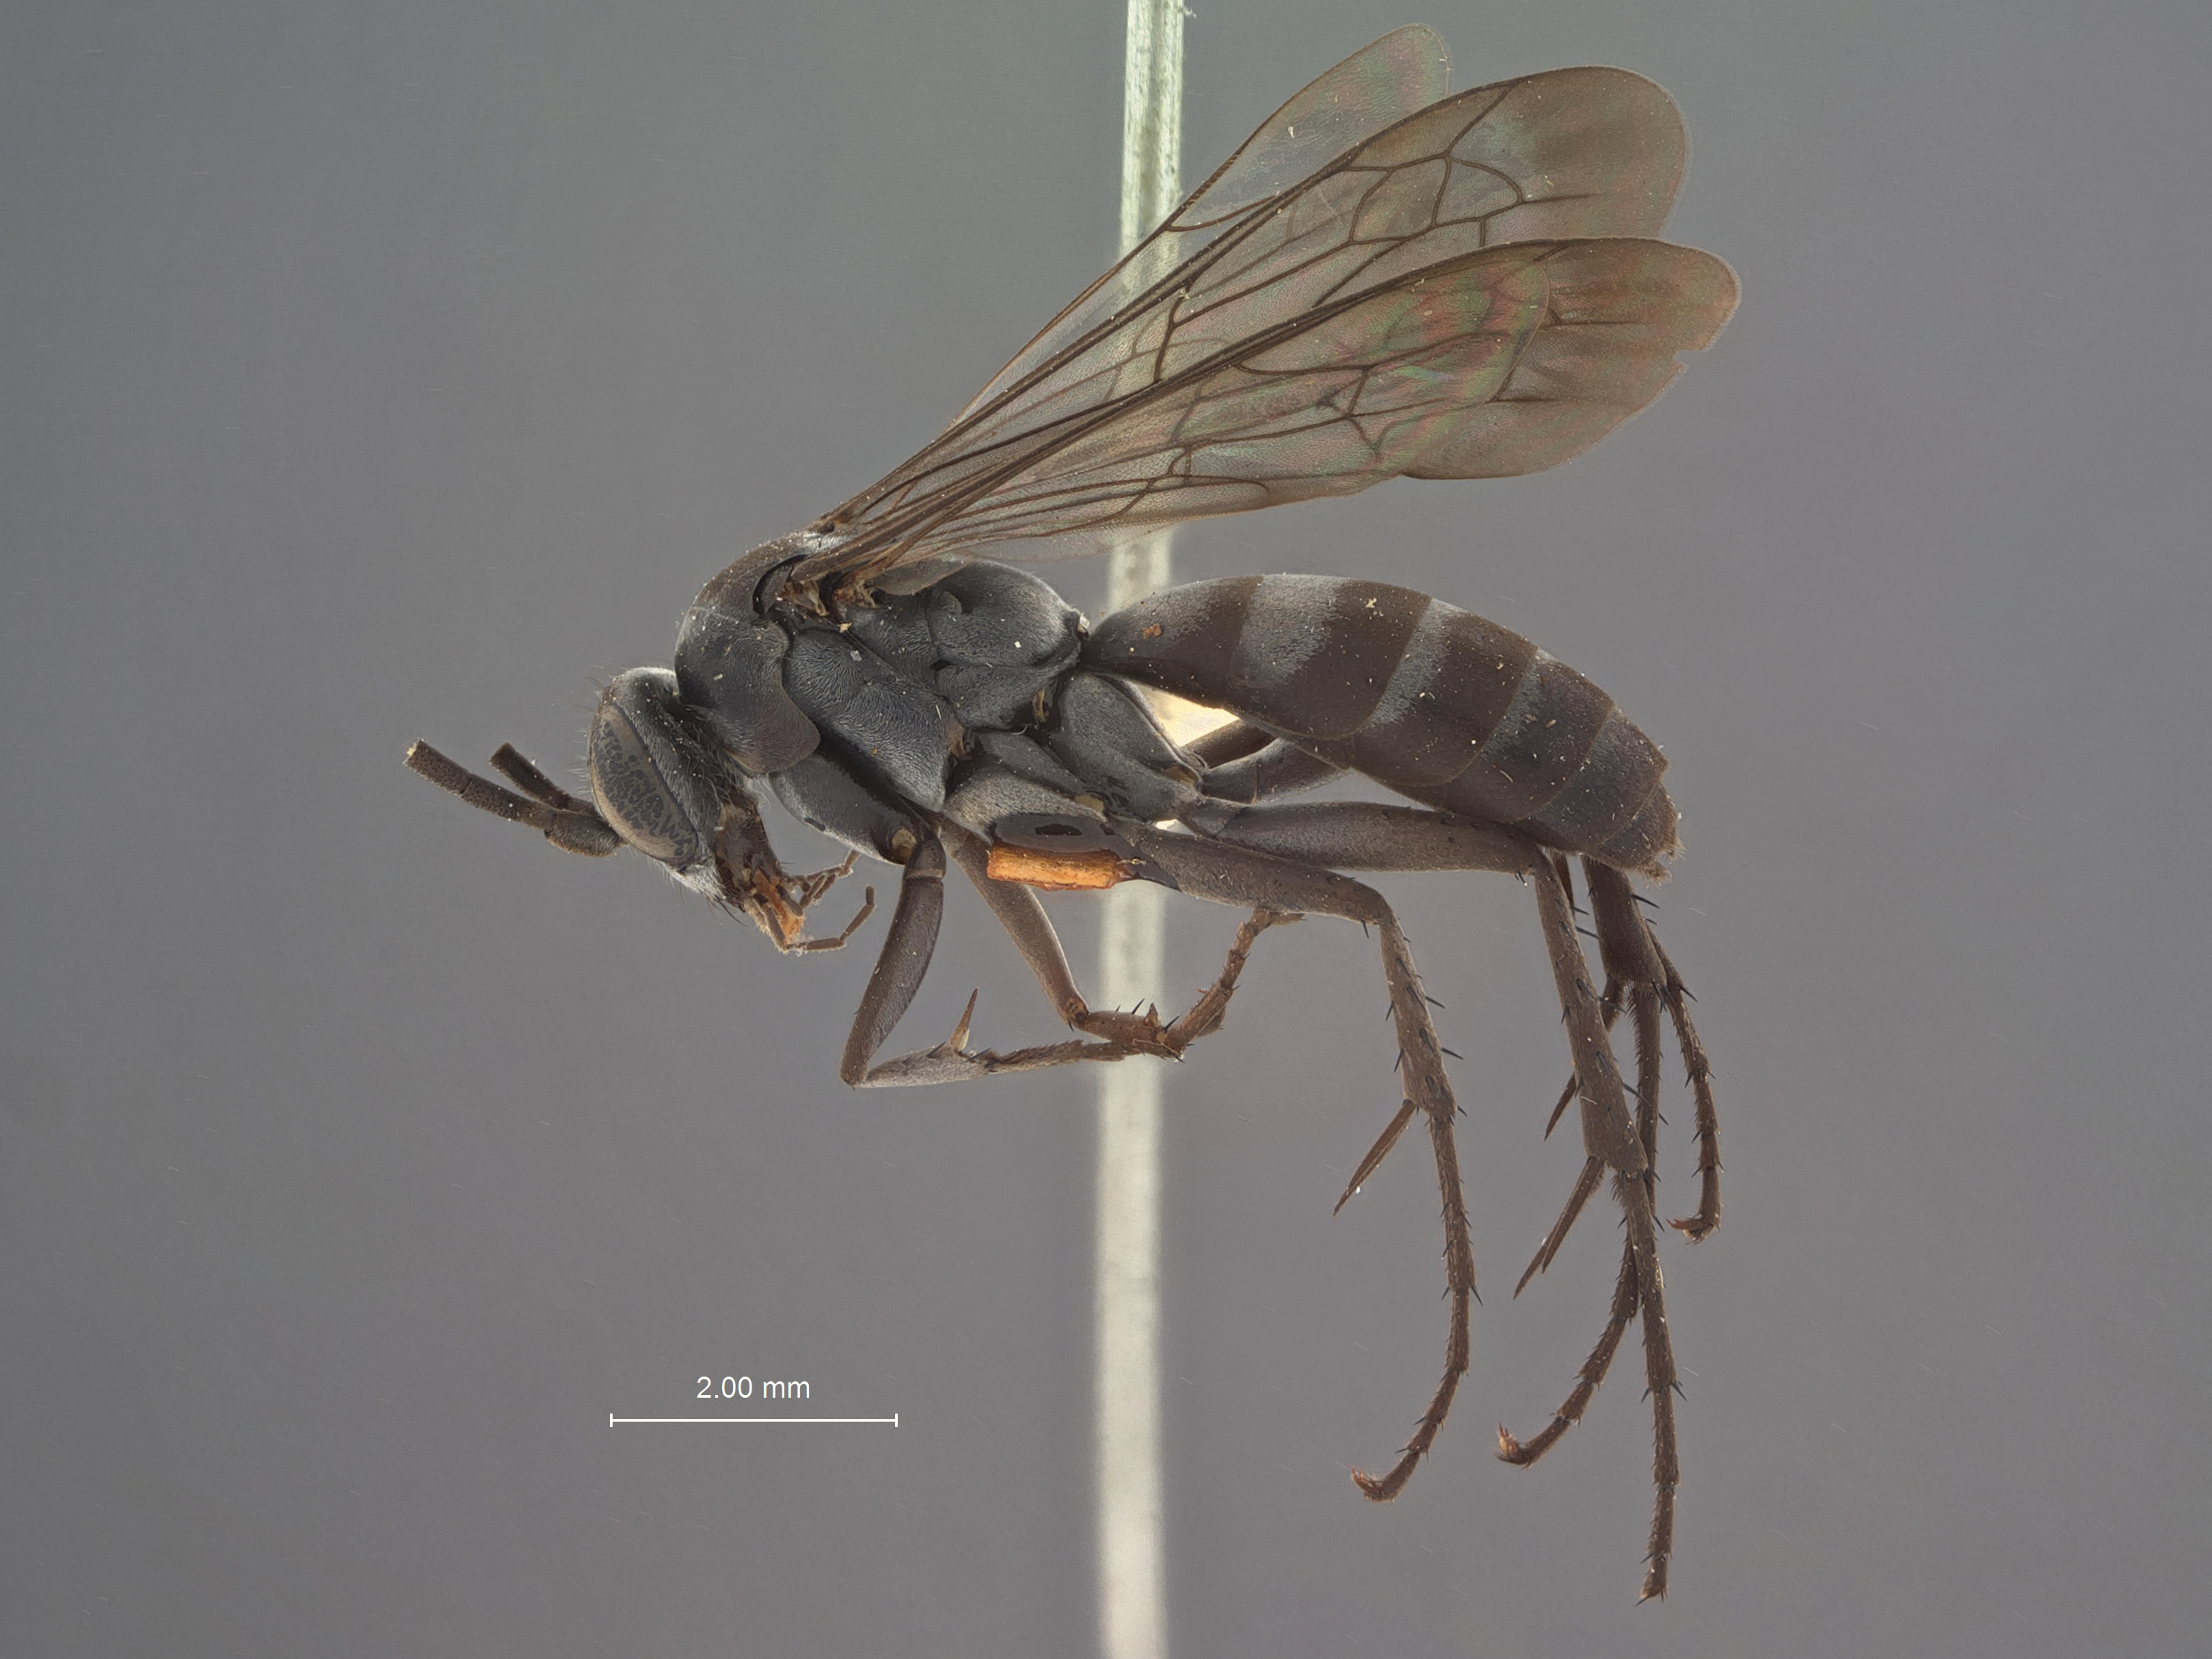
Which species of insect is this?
Anoplius valdezi
